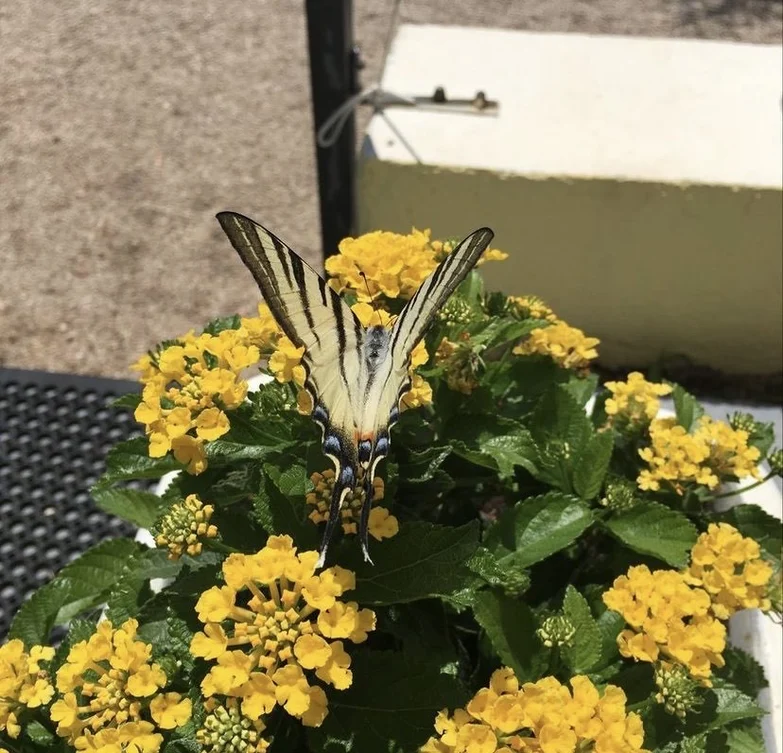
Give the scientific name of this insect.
Iphiclides podalirius
